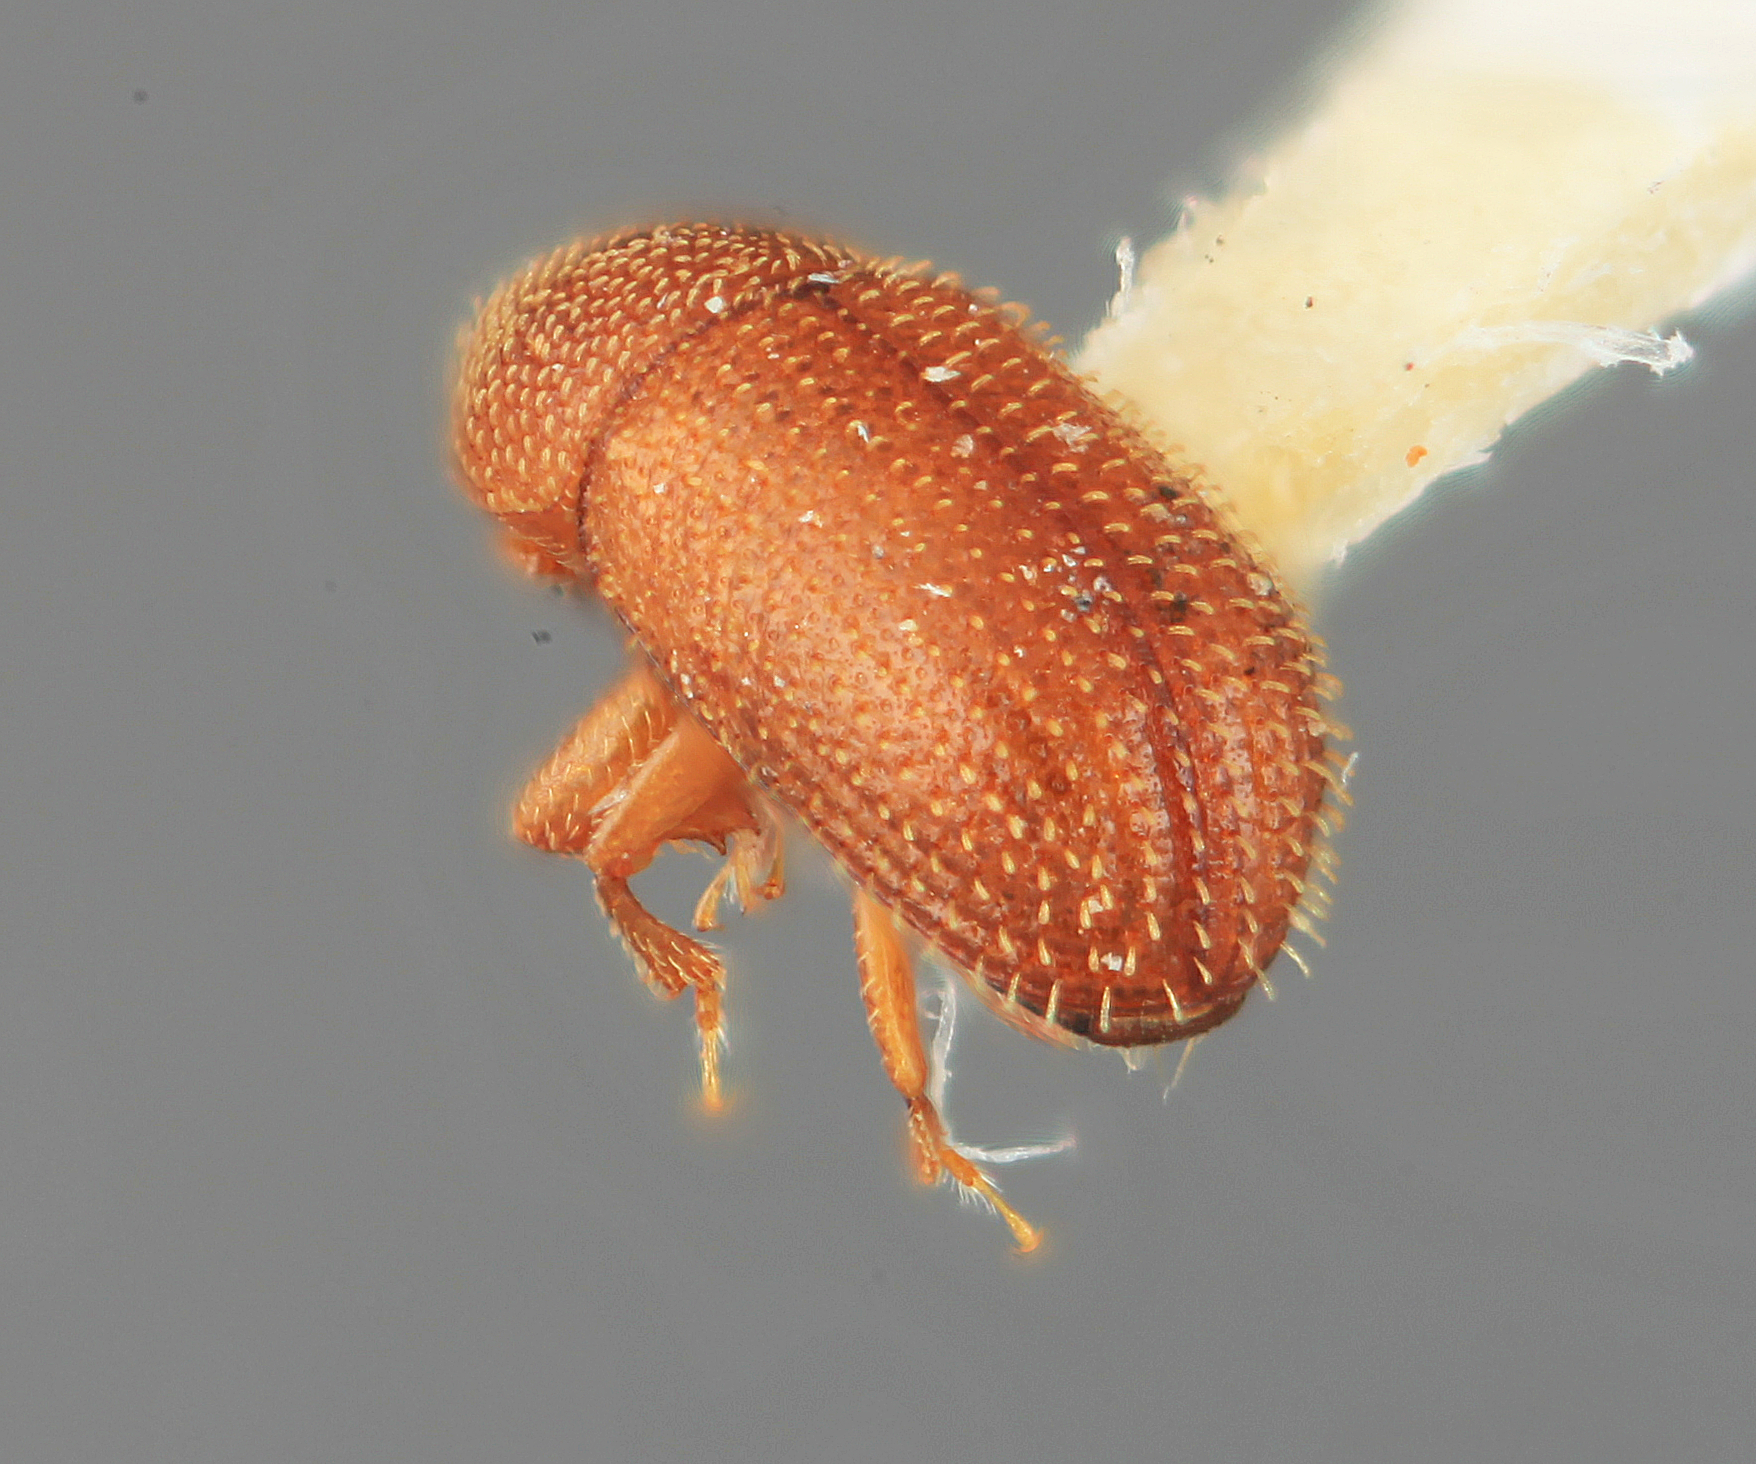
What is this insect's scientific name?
Spermophthorus aberrans
